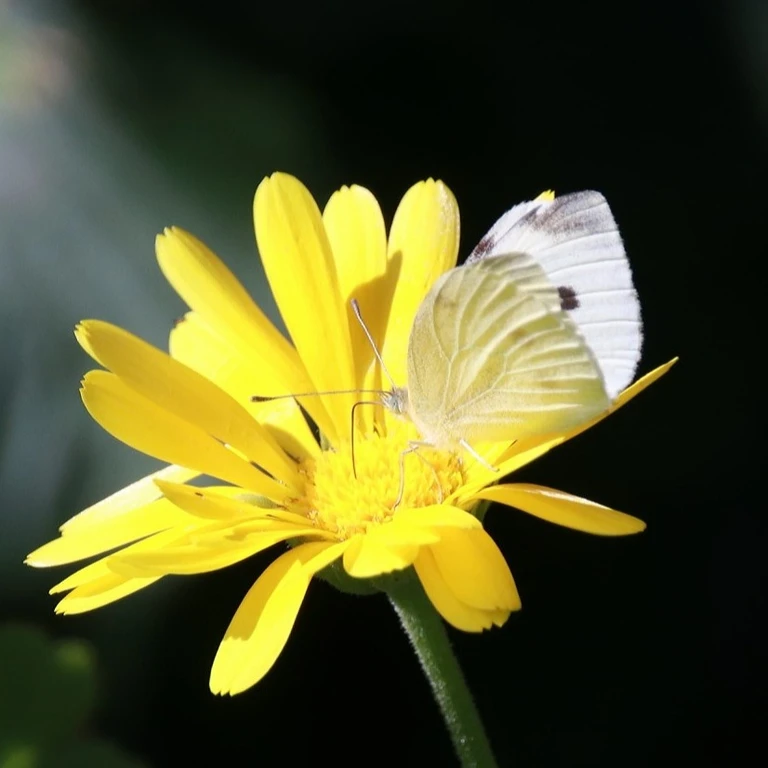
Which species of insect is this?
Pieris rapae
